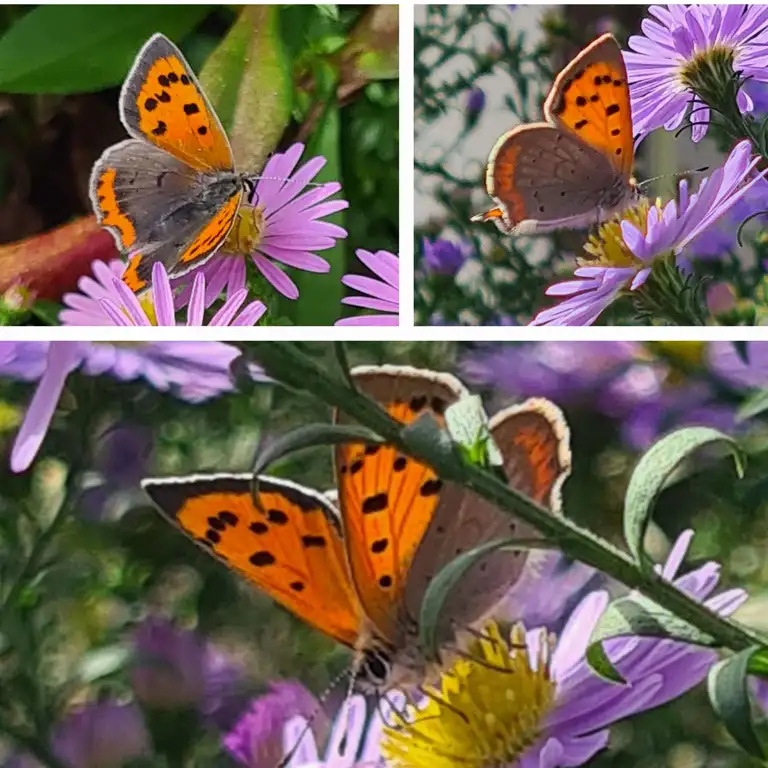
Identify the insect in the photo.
Lycaena phlaeas
